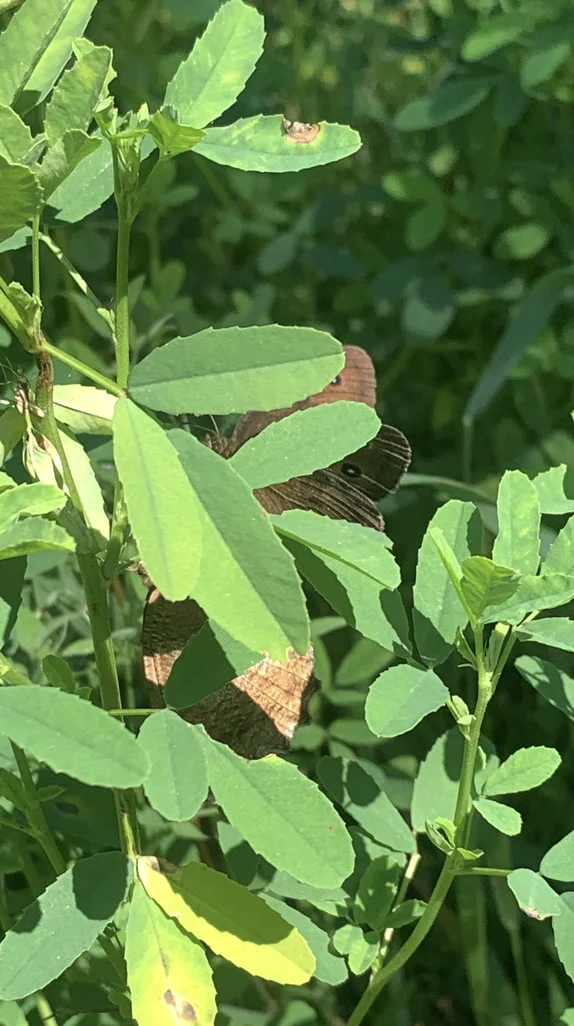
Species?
Minois dryas
